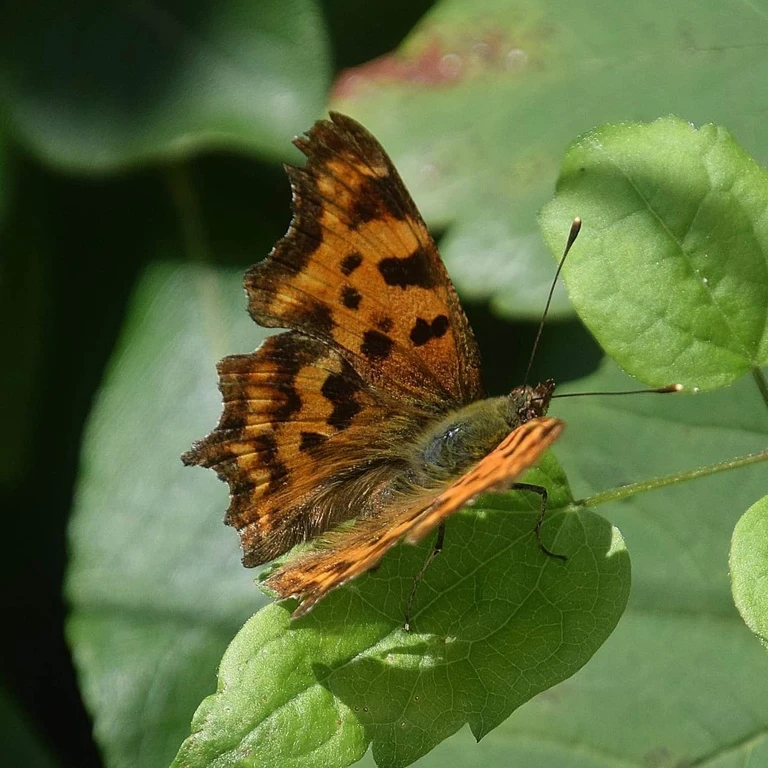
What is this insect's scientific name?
Polygonia c-album
